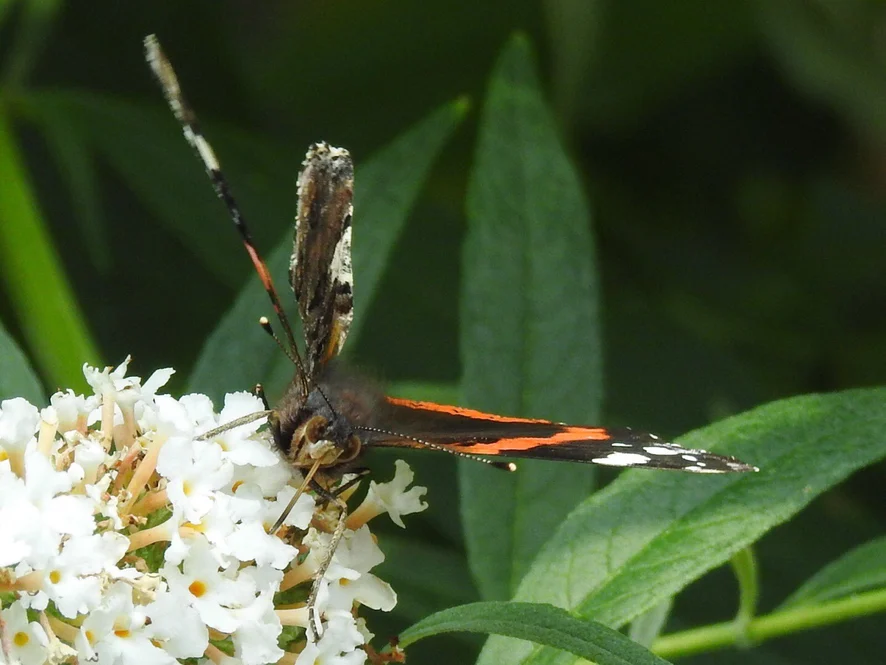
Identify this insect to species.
Vanessa atalanta
